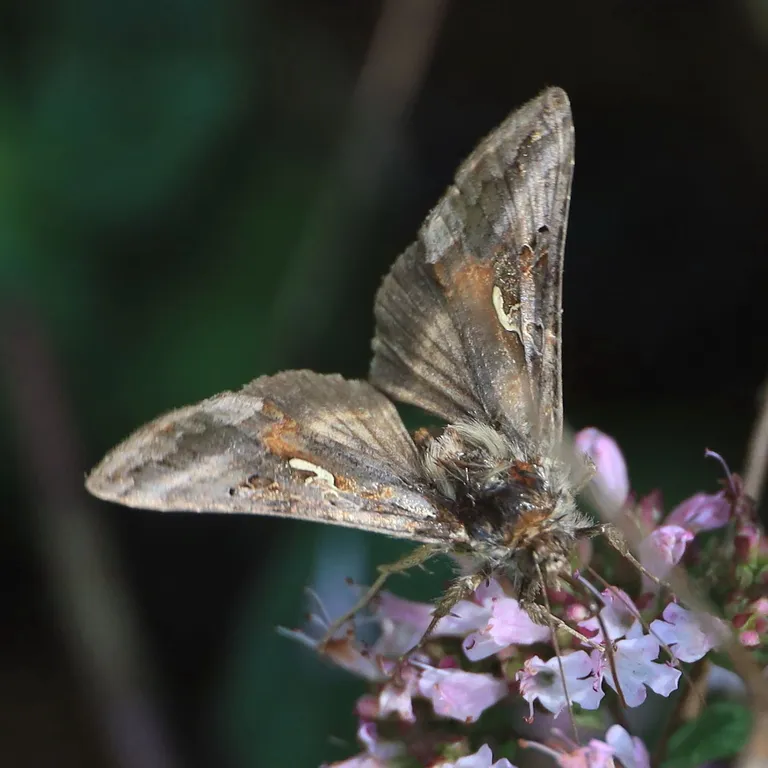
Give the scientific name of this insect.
Autographa gamma
